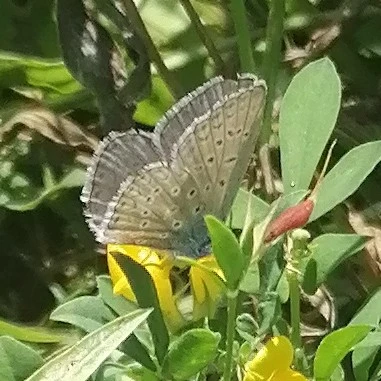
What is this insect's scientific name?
Polyommatus icarus
